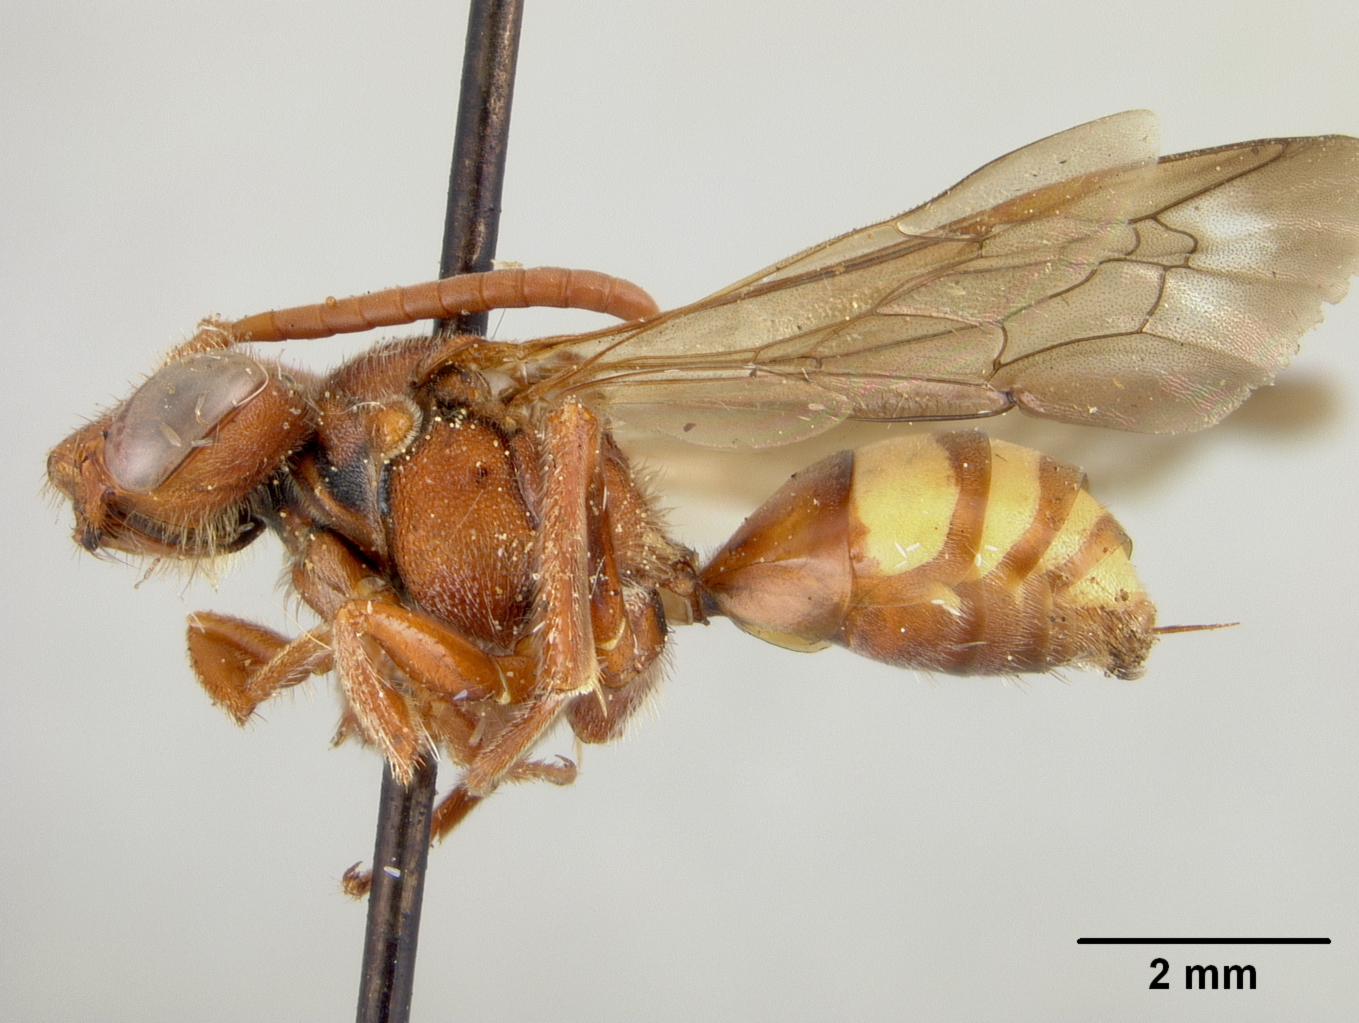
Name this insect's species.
Nomada vallesina
